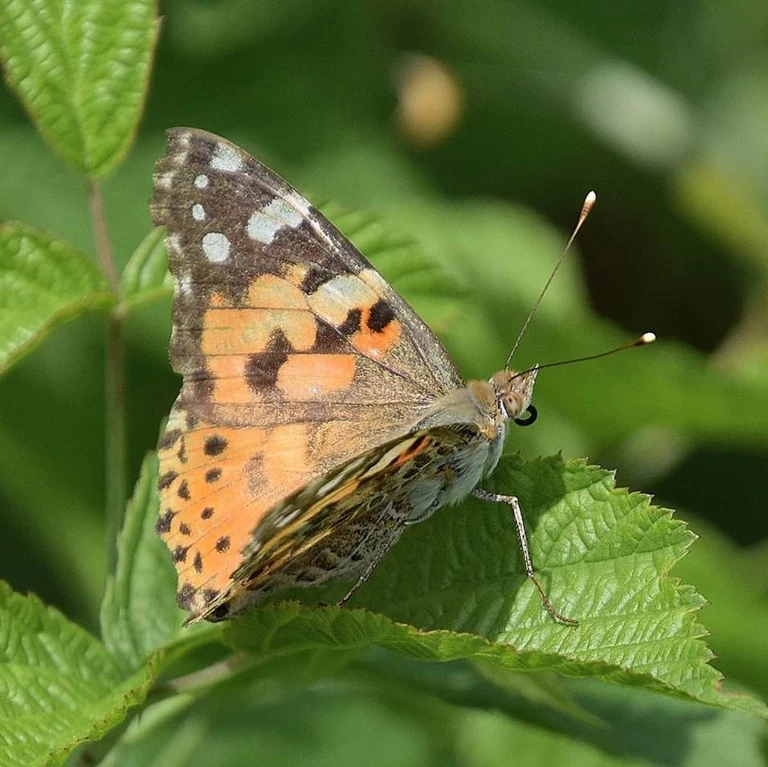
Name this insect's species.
Vanessa cardui
